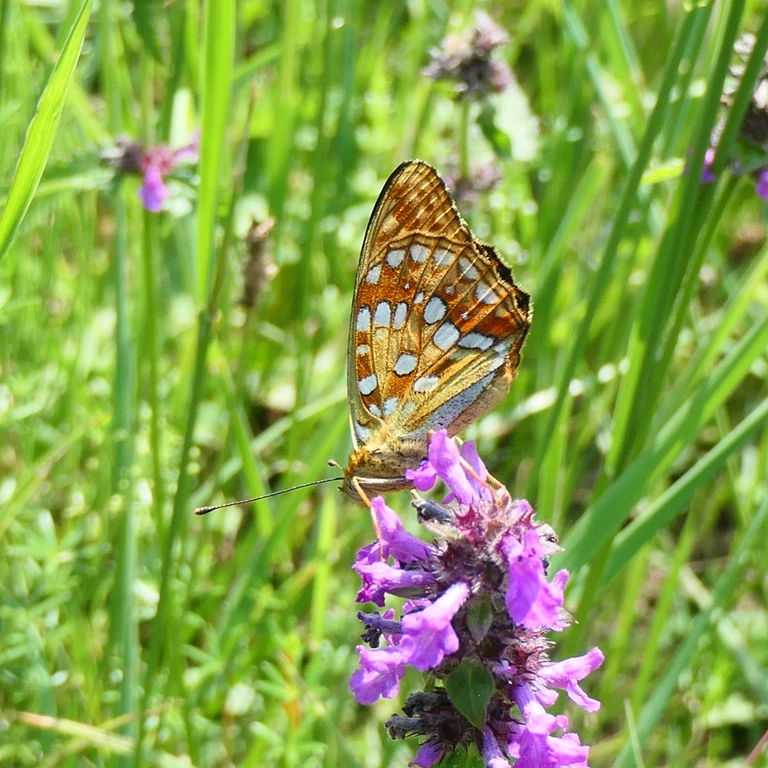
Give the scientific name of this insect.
Fabriciana adippe
